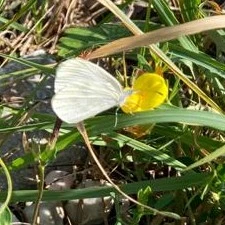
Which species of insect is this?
Leptidea sinapis/juvernica
